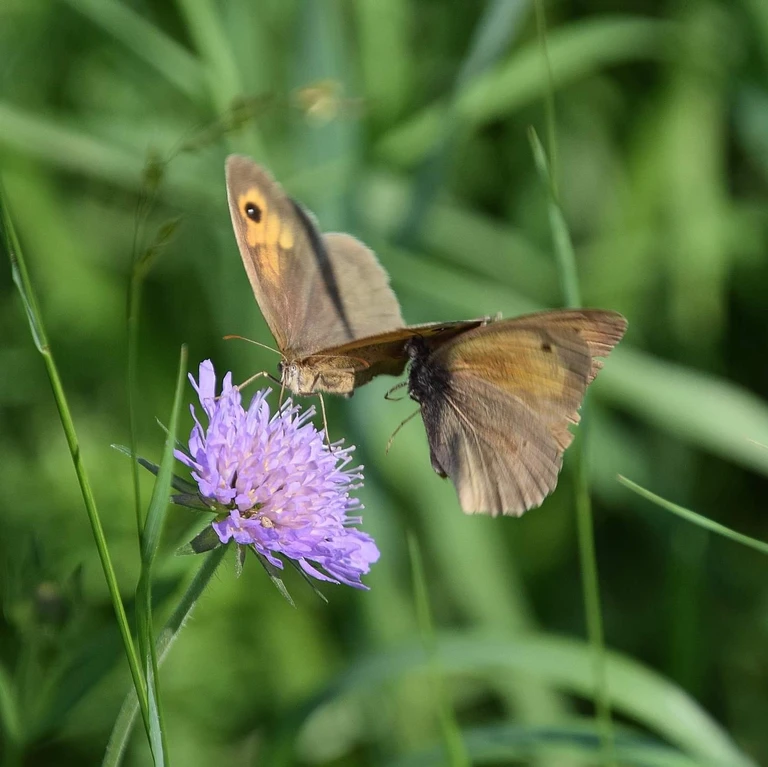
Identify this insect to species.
Maniola jurtina
